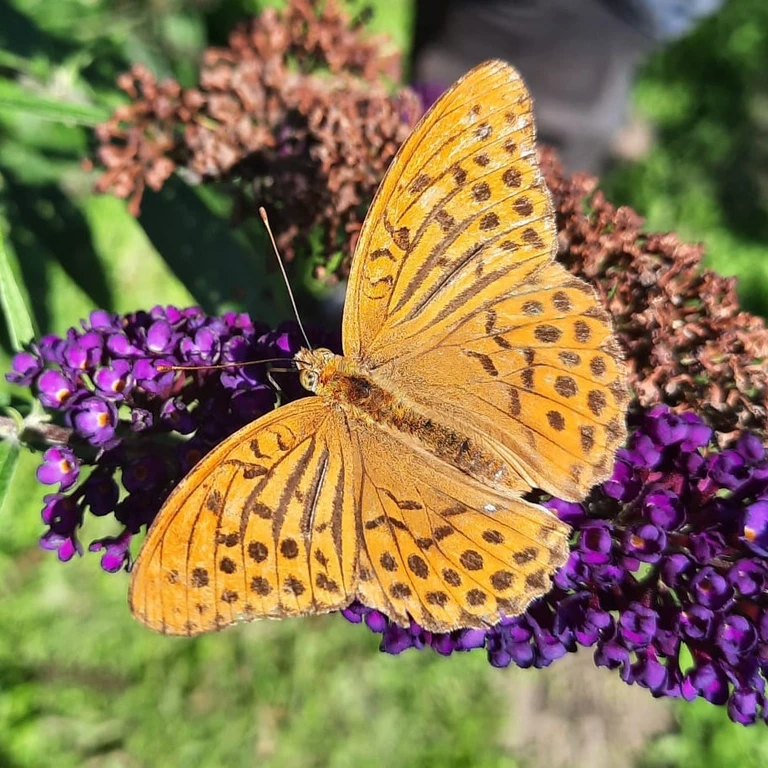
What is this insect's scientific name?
Argynnis paphia
